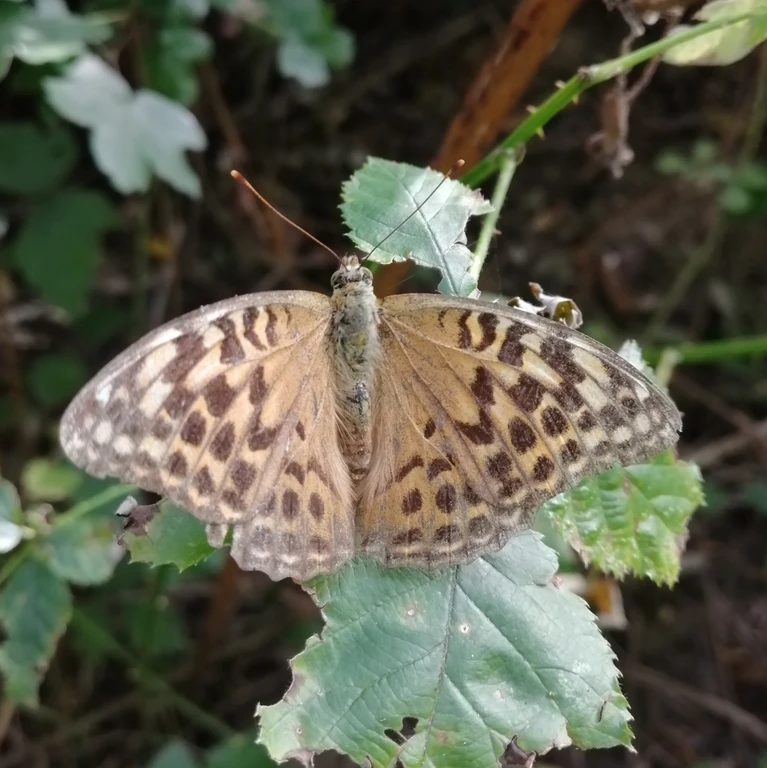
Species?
Argynnis paphia
